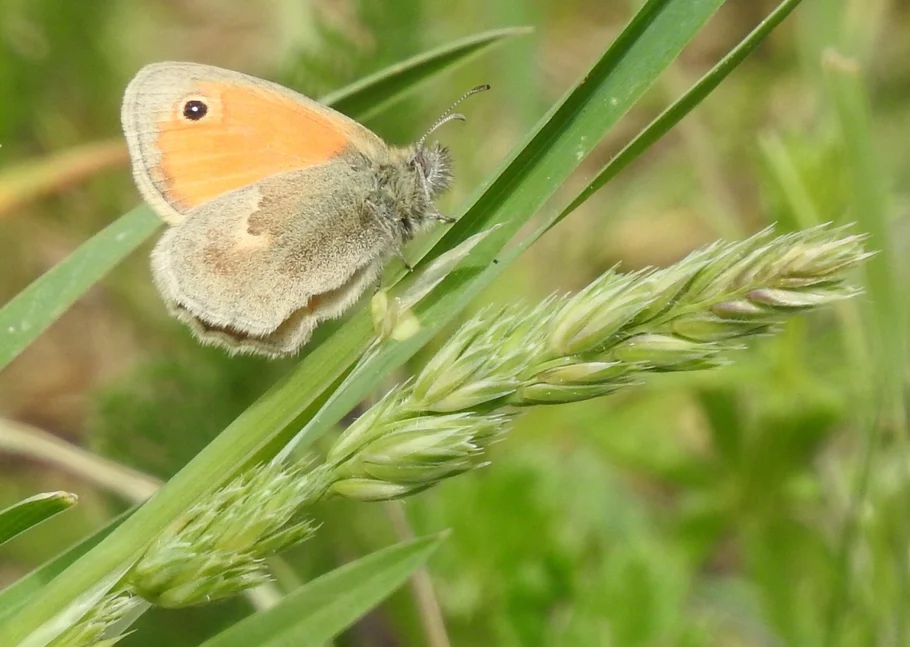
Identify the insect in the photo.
Coenonympha pamphilus
